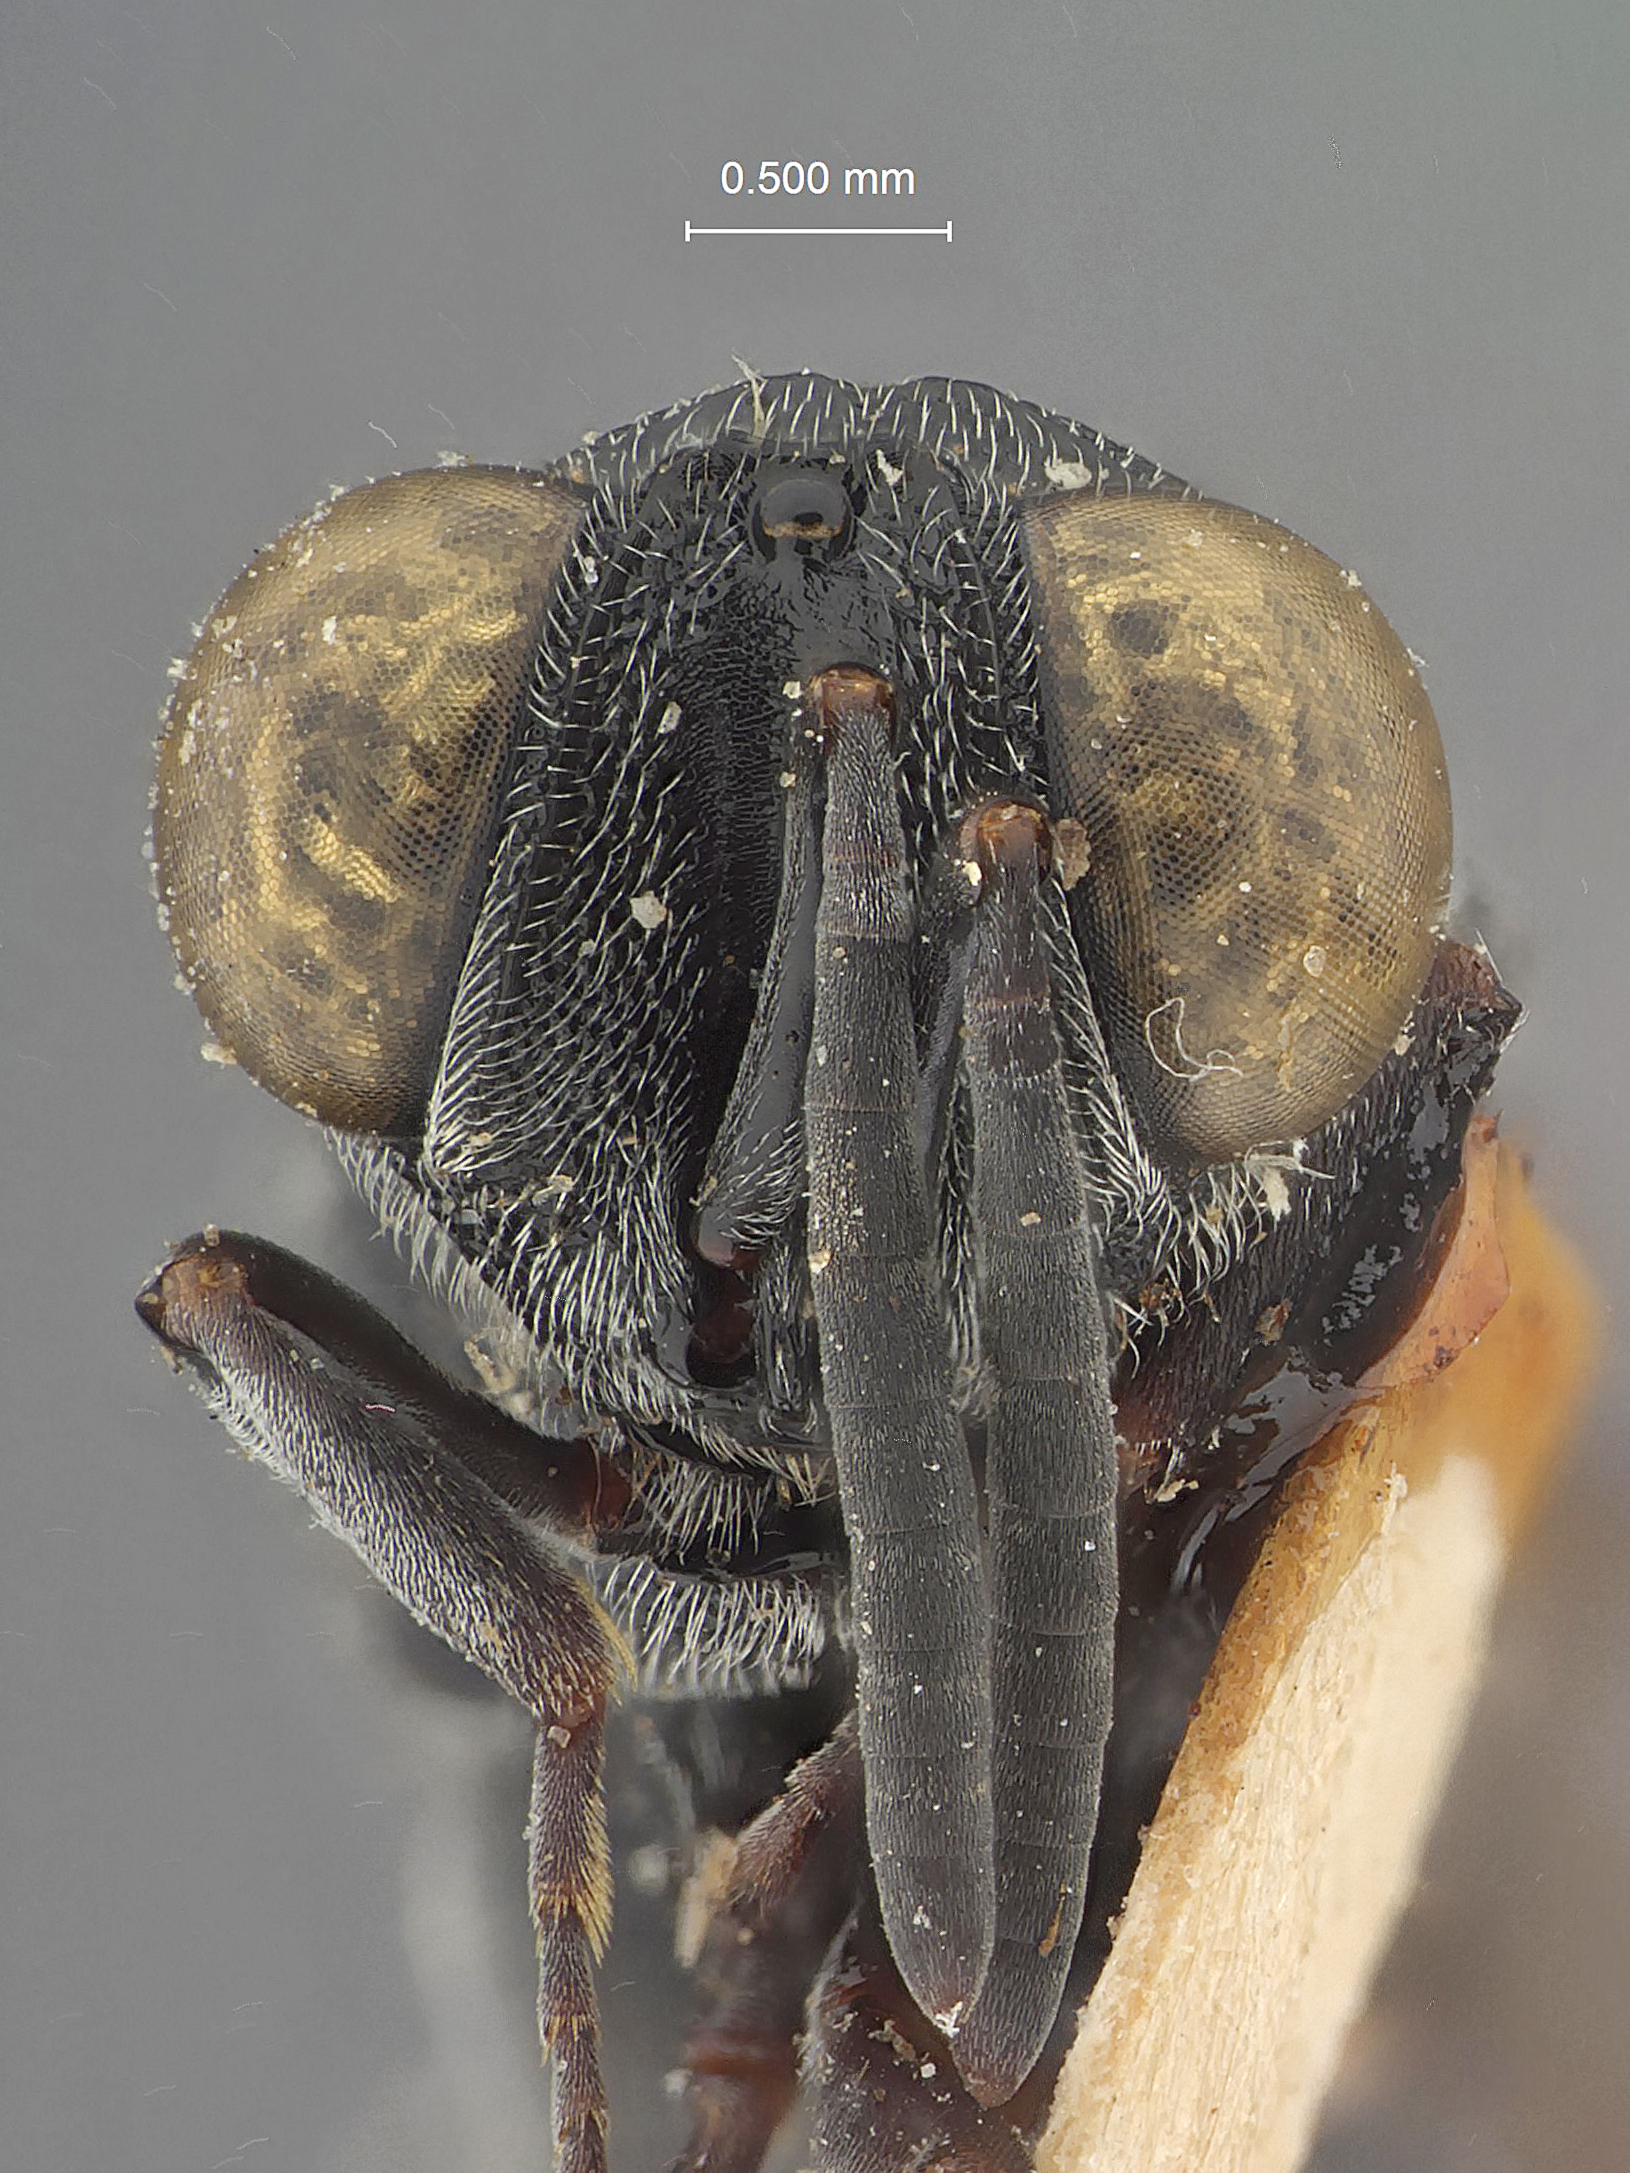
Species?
Antrocephalus nicus
